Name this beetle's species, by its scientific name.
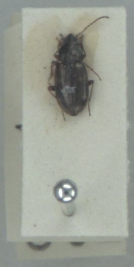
Bembidion varium
